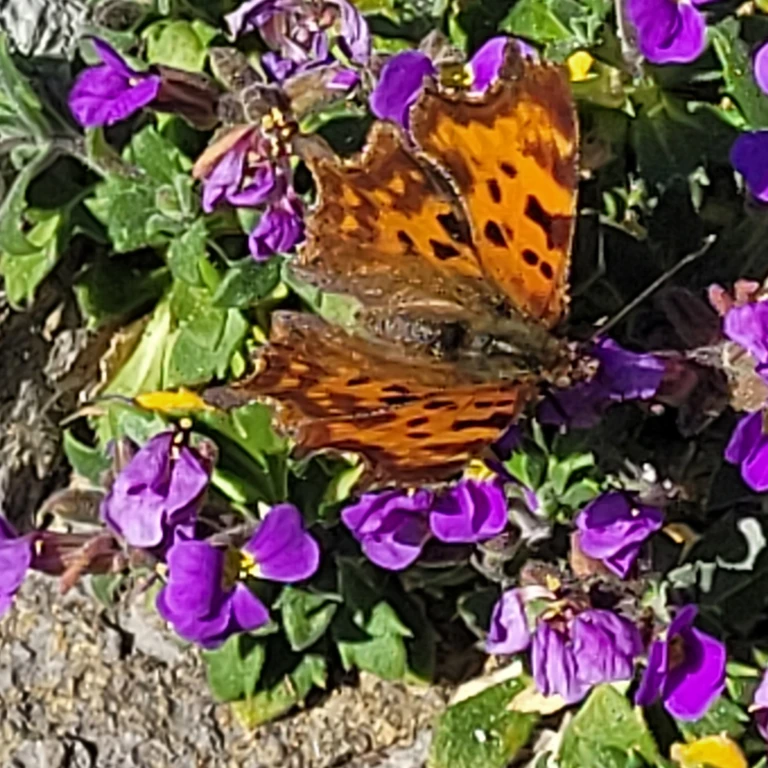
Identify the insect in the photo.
Polygonia c-album
